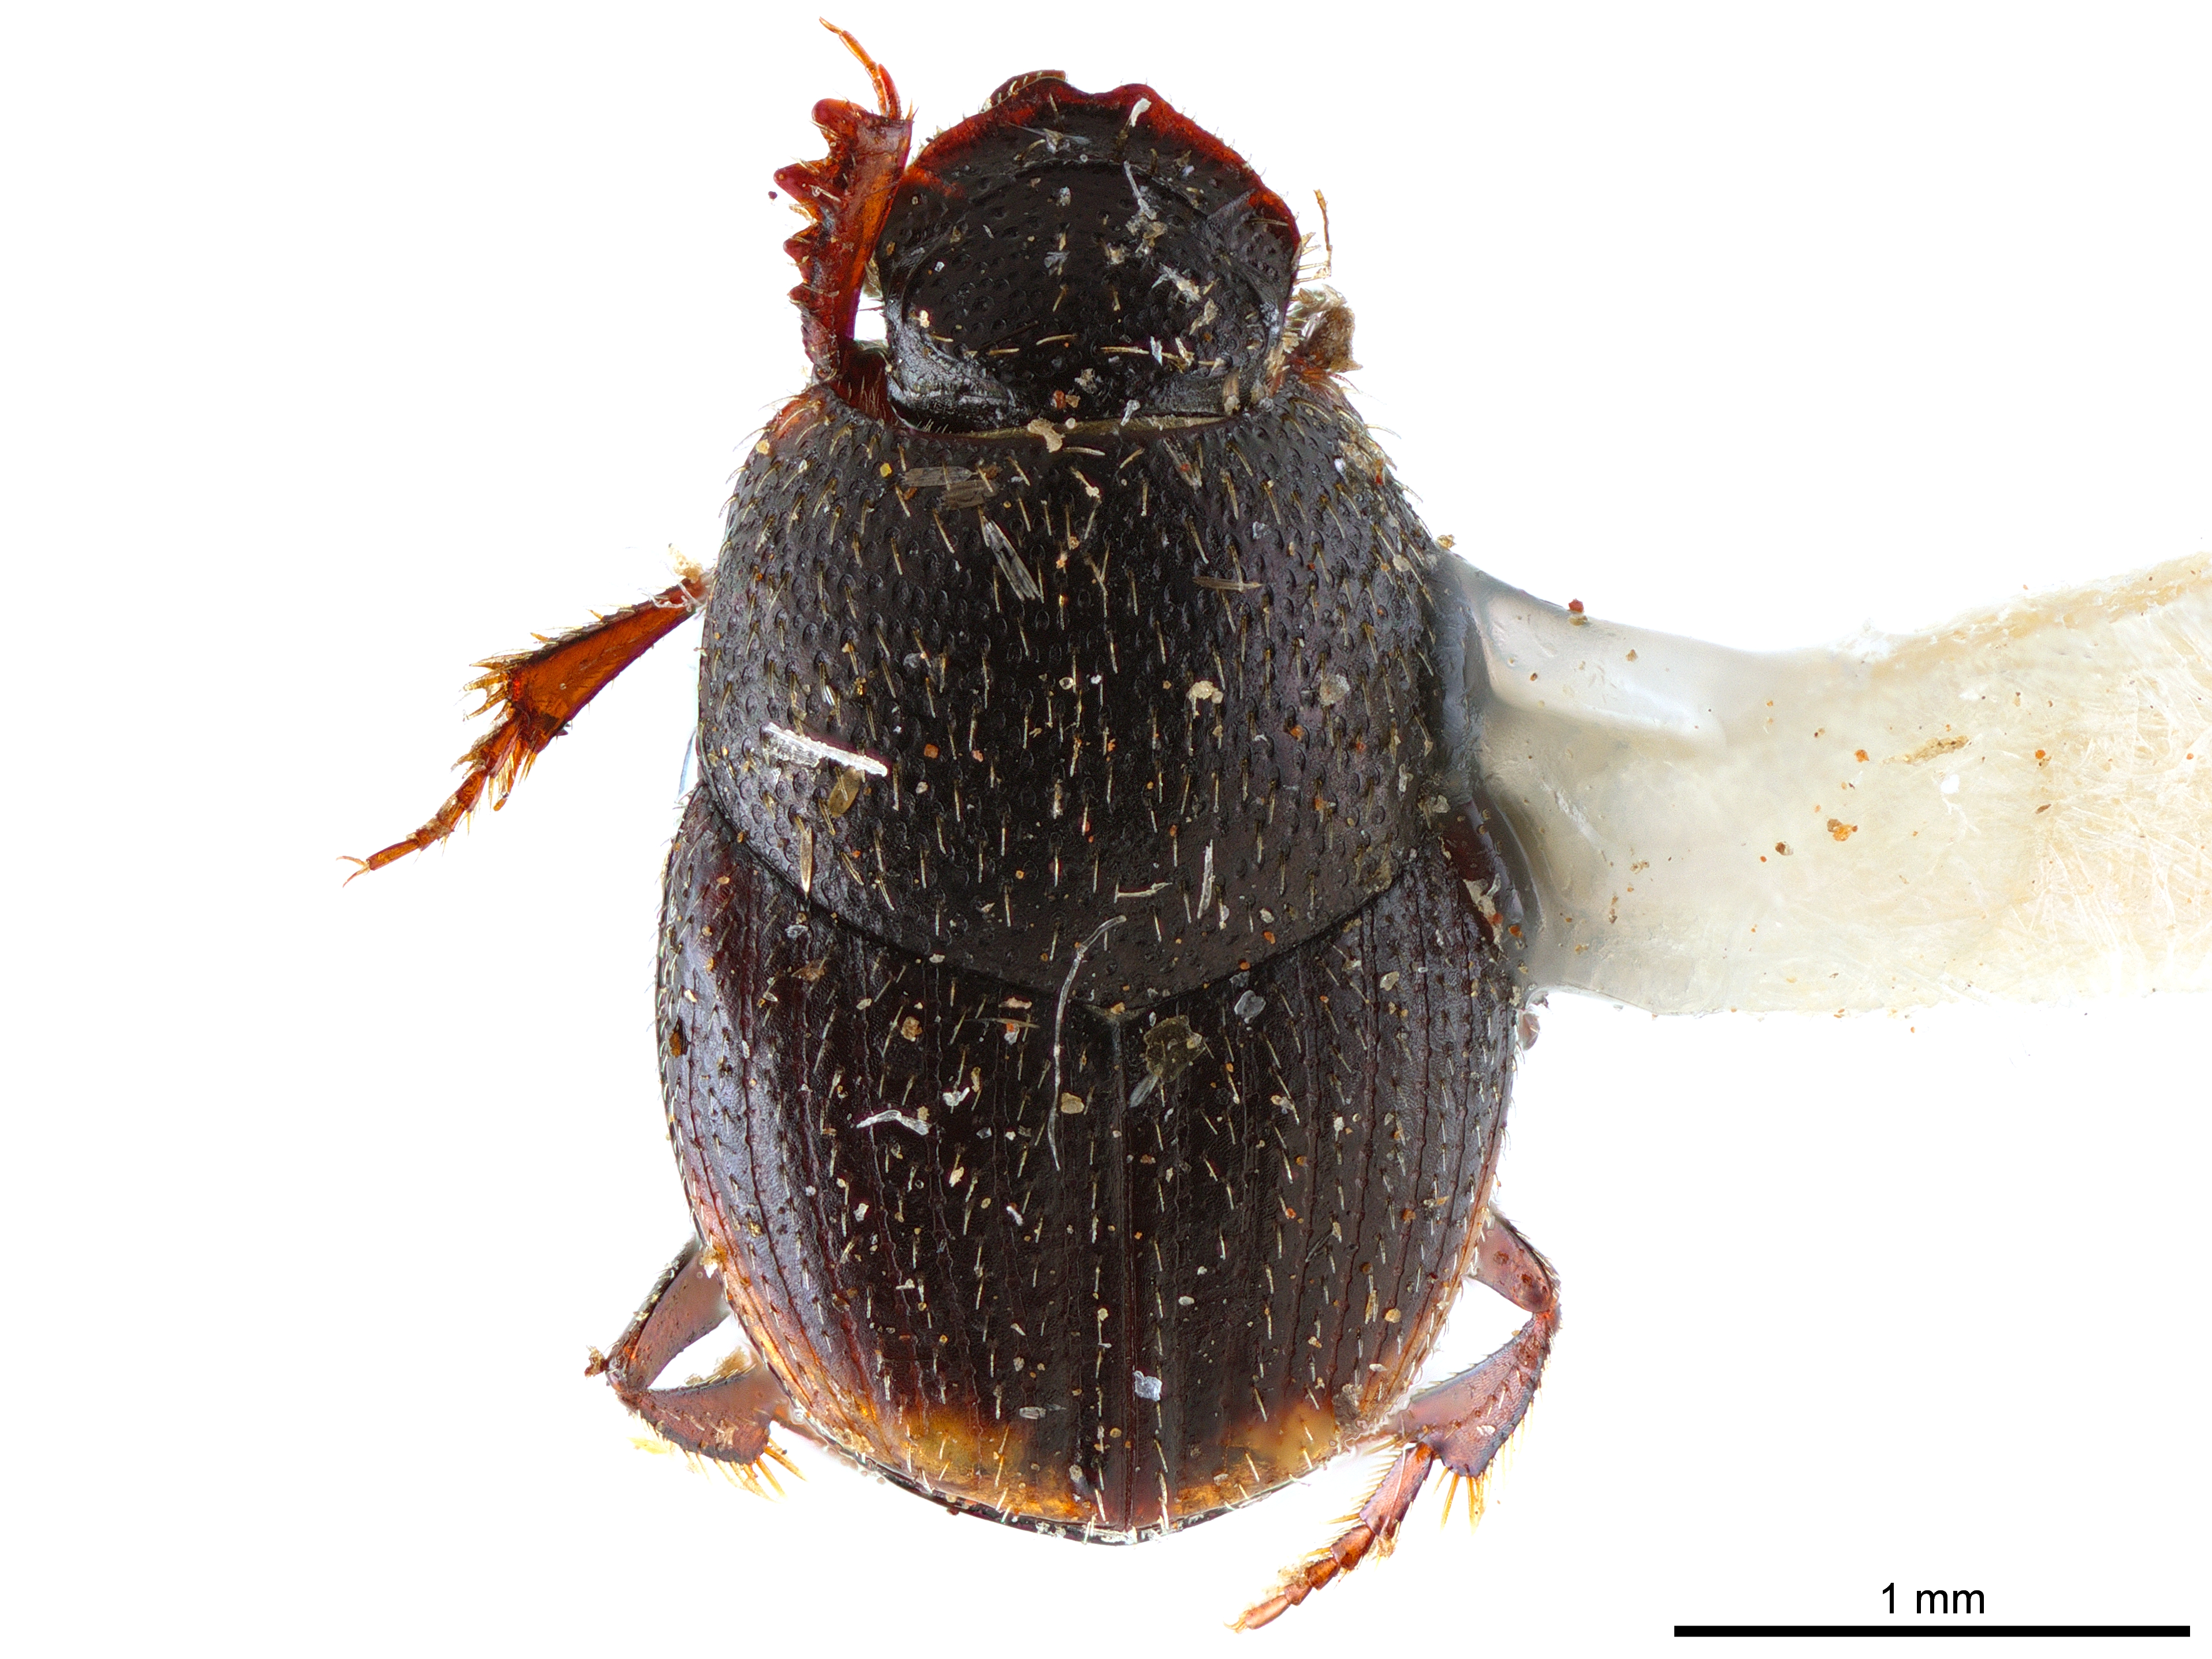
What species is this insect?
Caccobius postlutatus
